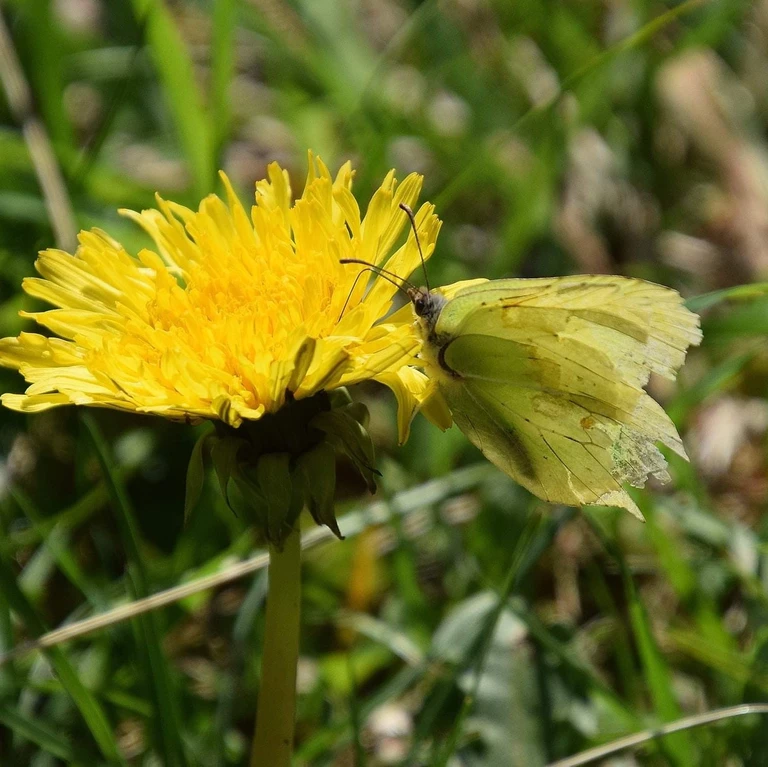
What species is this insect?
Gonepteryx rhamni
